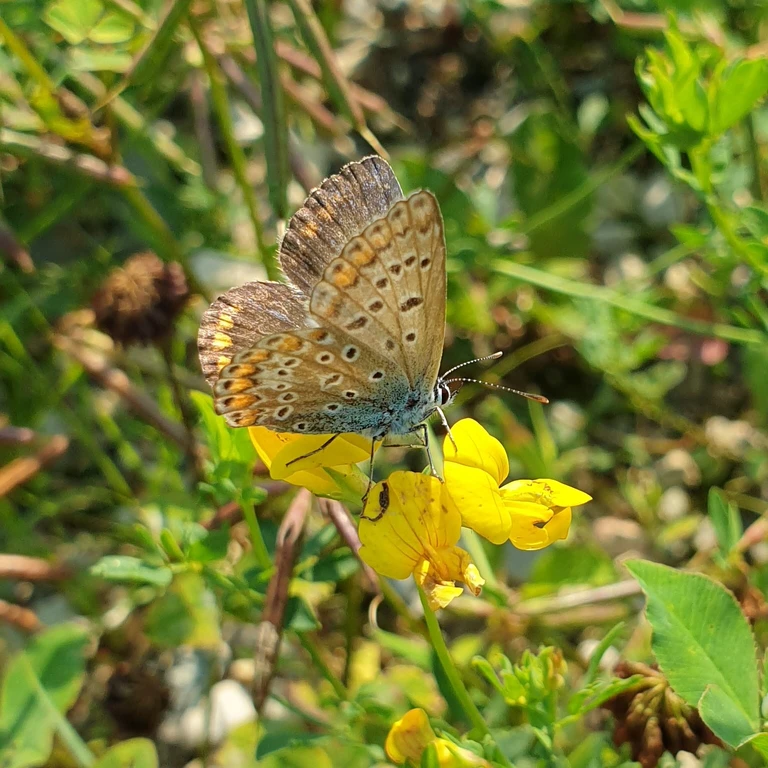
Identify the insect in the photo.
Polyommatus icarus
